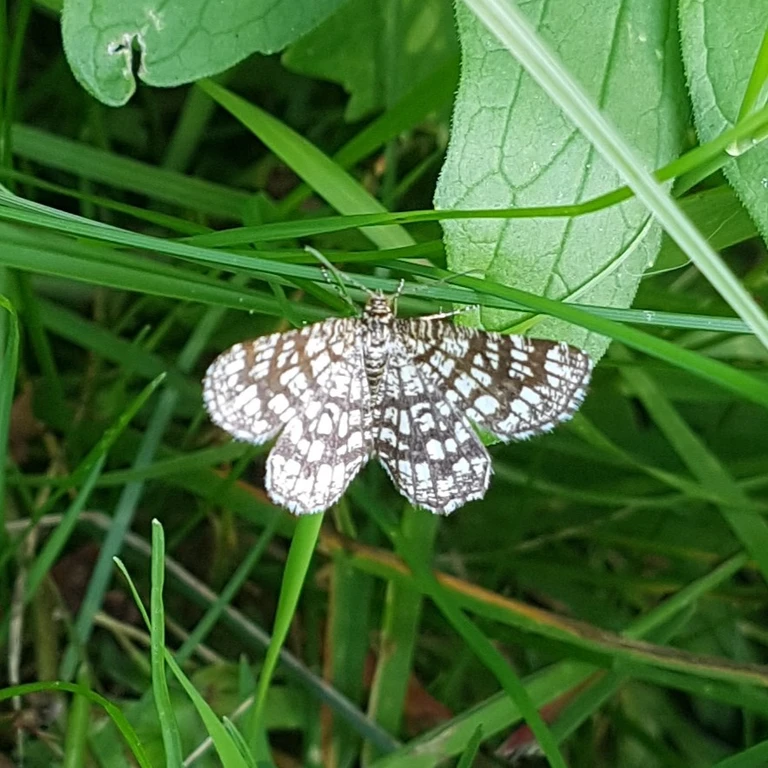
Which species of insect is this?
Chiasmia clathrata
